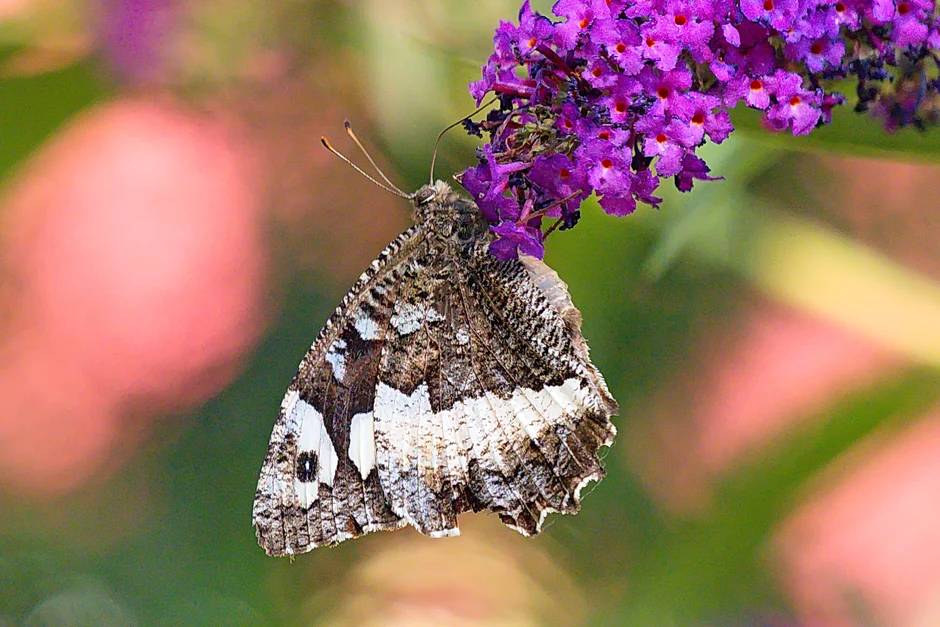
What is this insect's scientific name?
Brintesia circe
